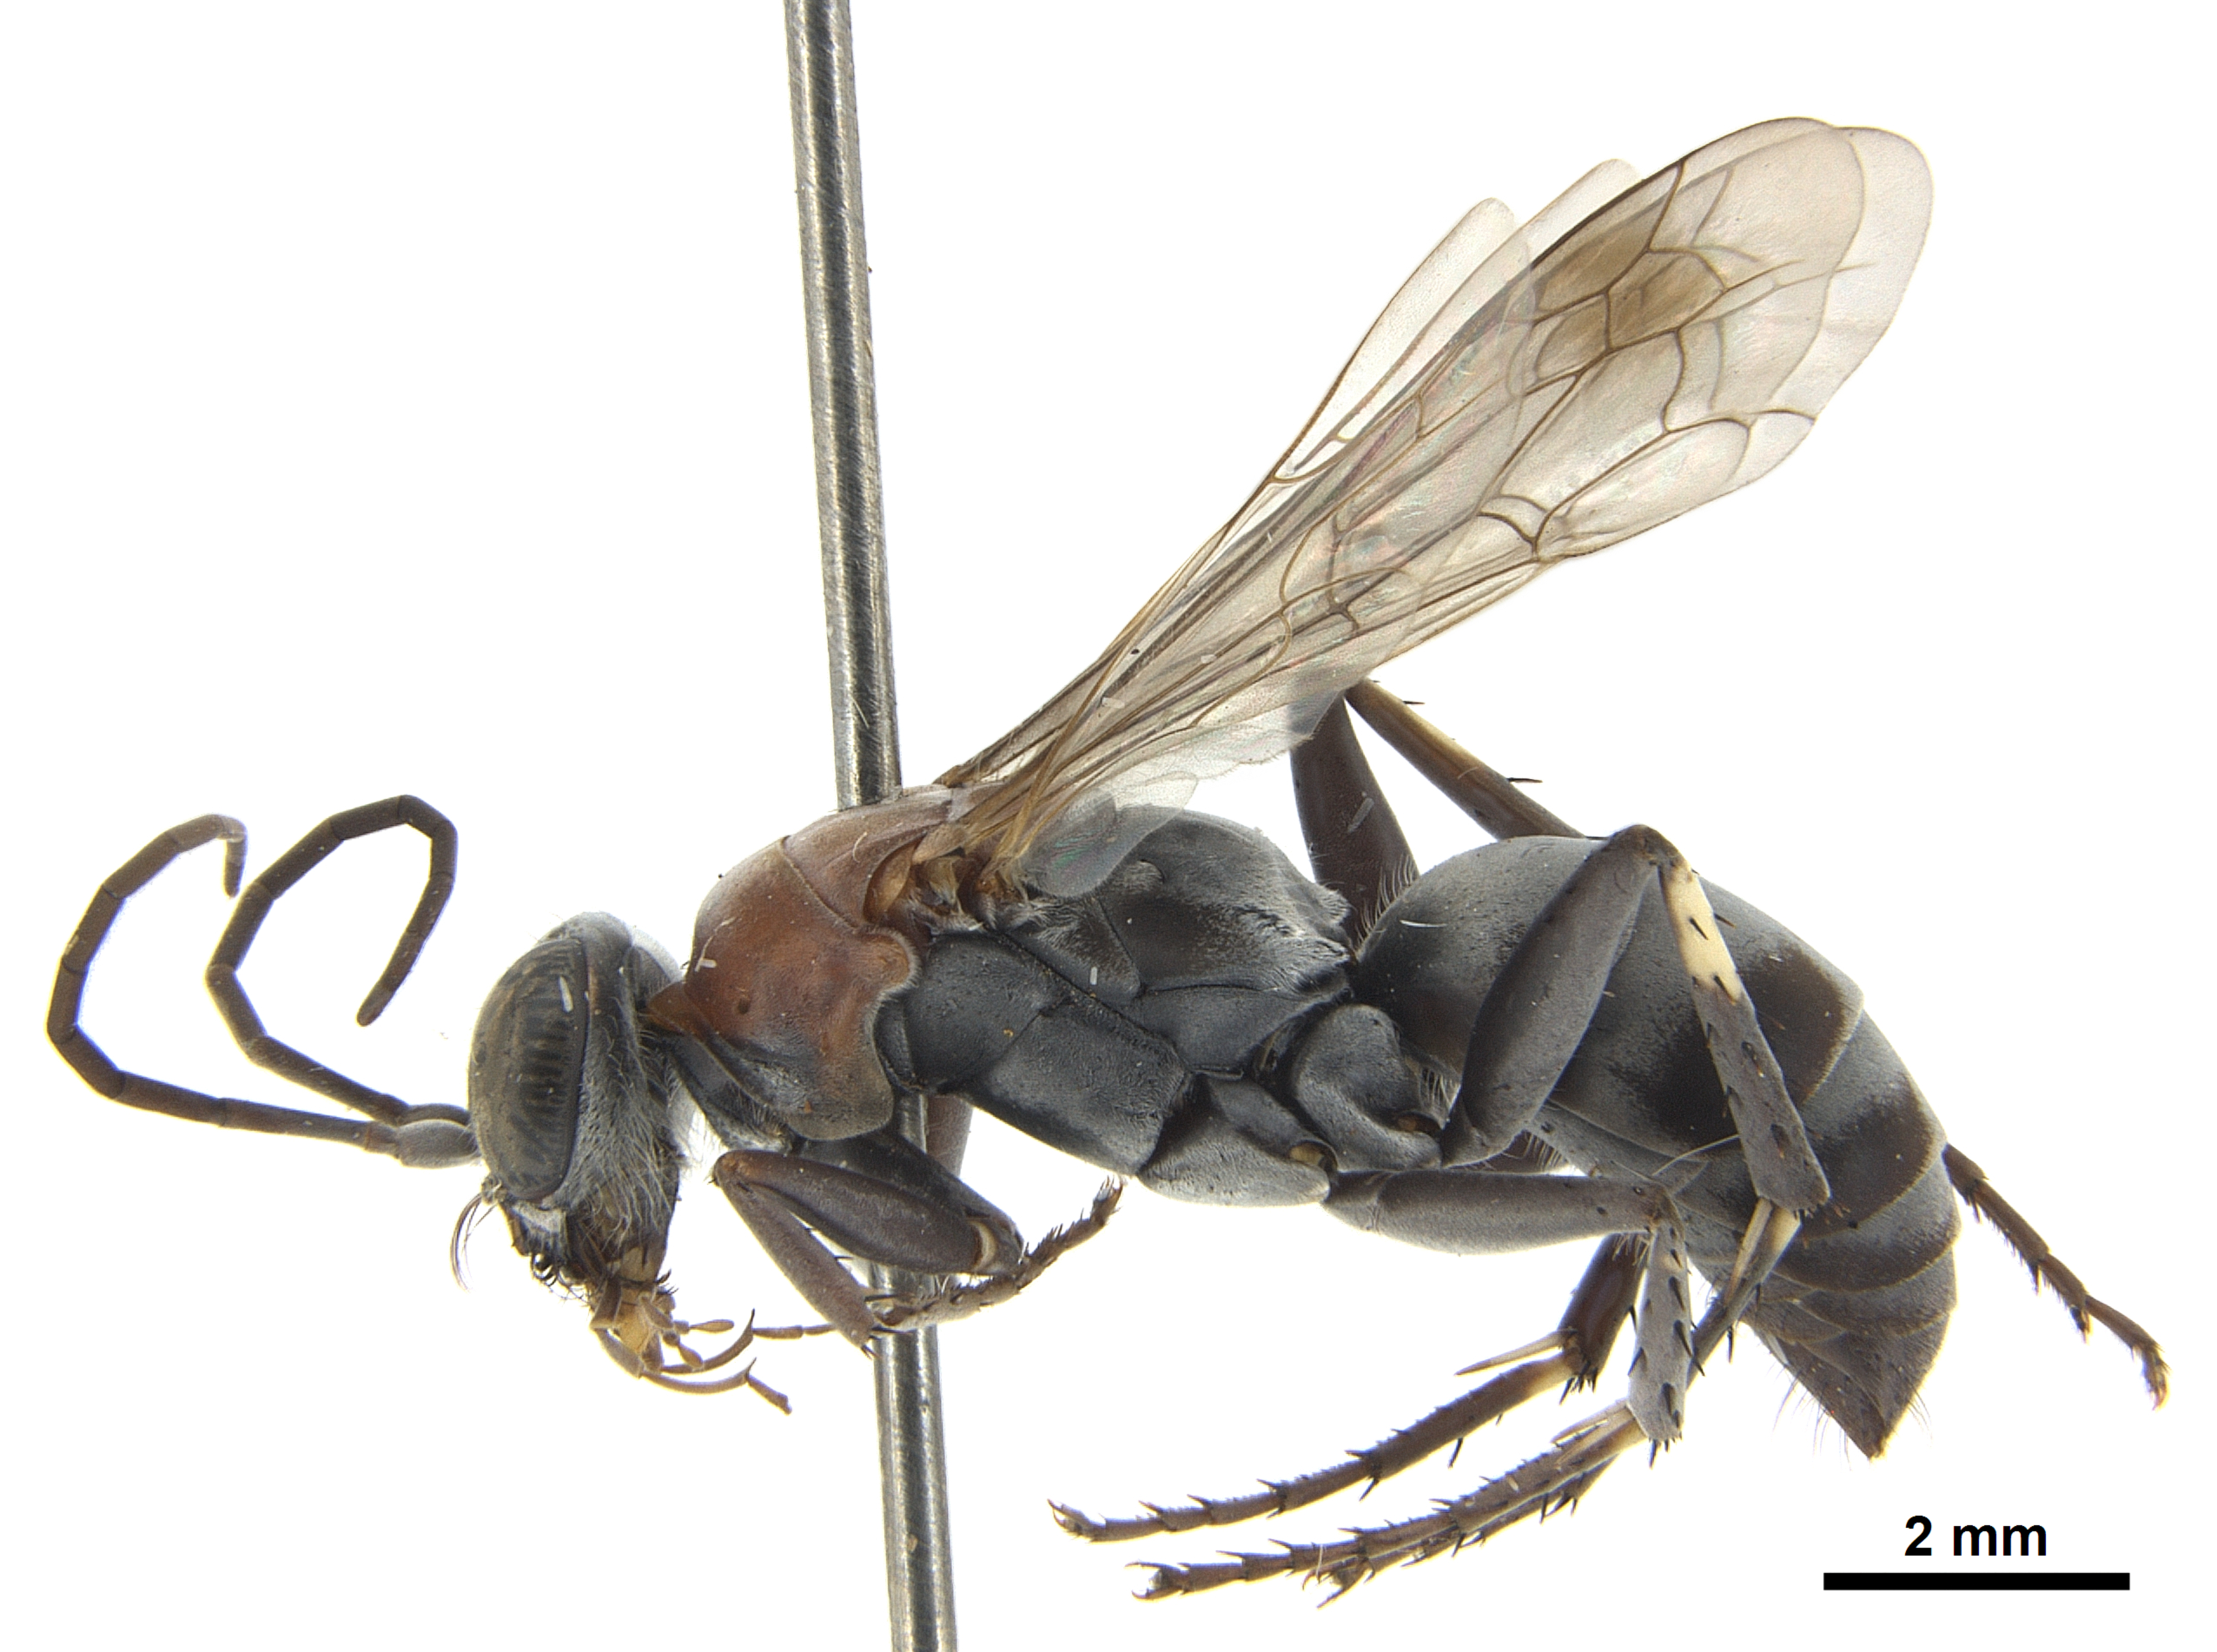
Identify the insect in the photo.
Spuridiophorus capensis
